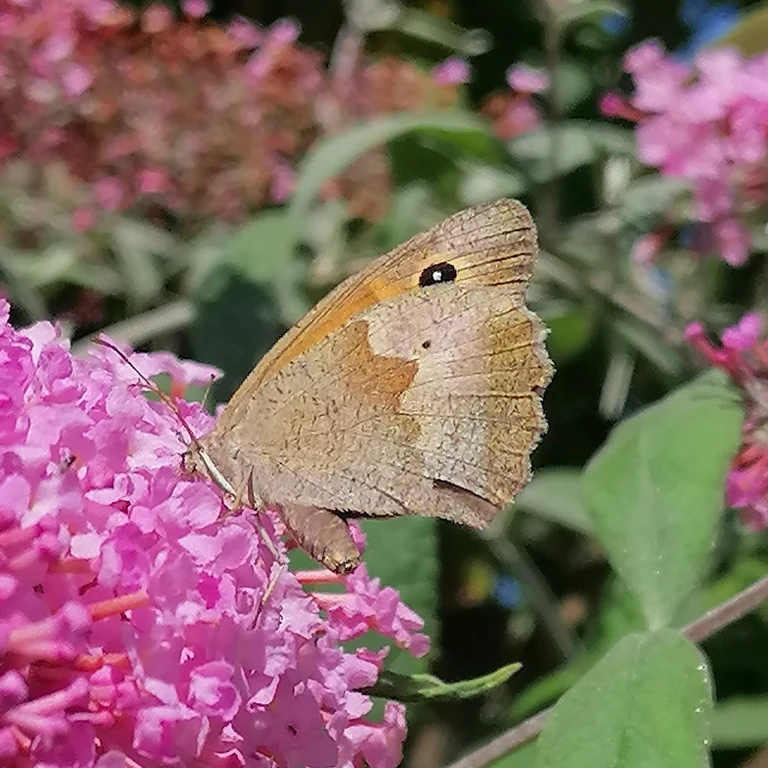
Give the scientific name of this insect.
Maniola jurtina
